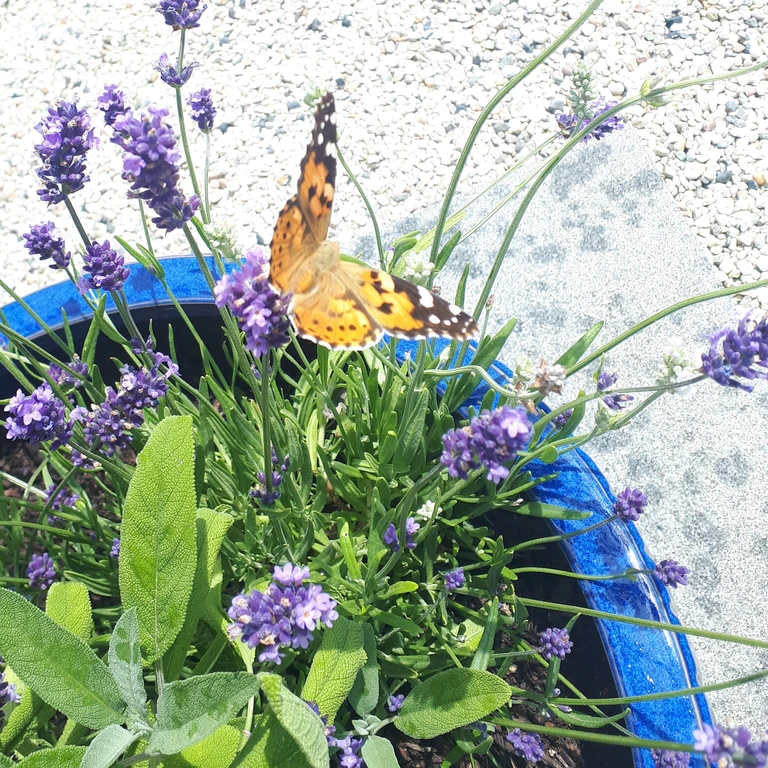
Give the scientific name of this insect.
Vanessa cardui
